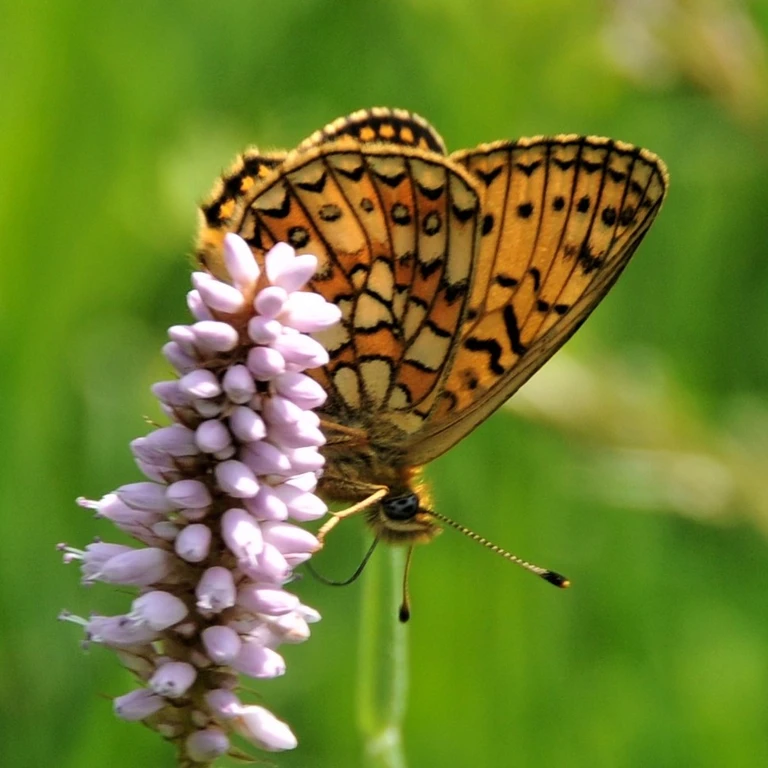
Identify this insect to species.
Boloria eunomia
